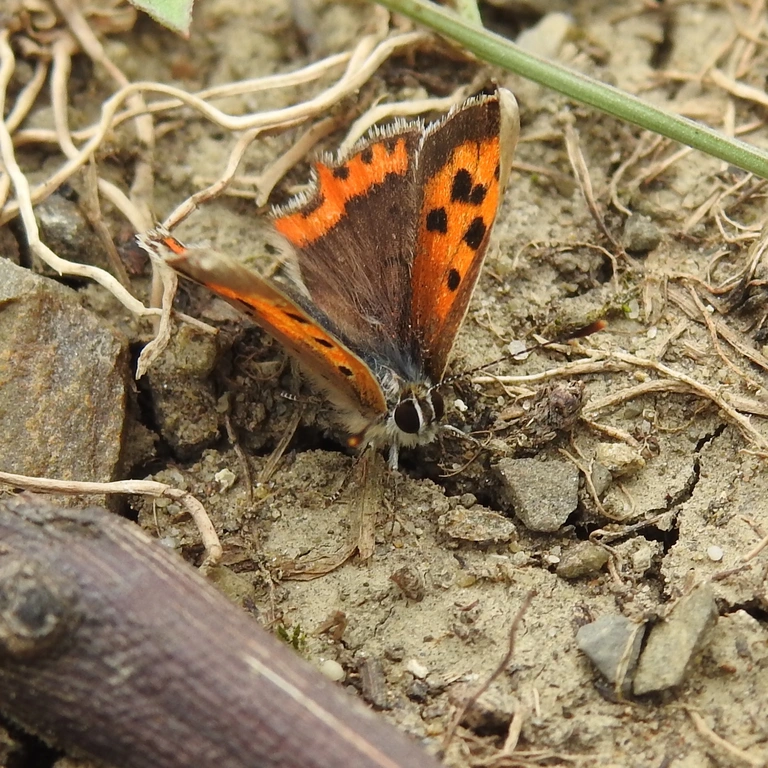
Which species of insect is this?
Lycaena phlaeas
